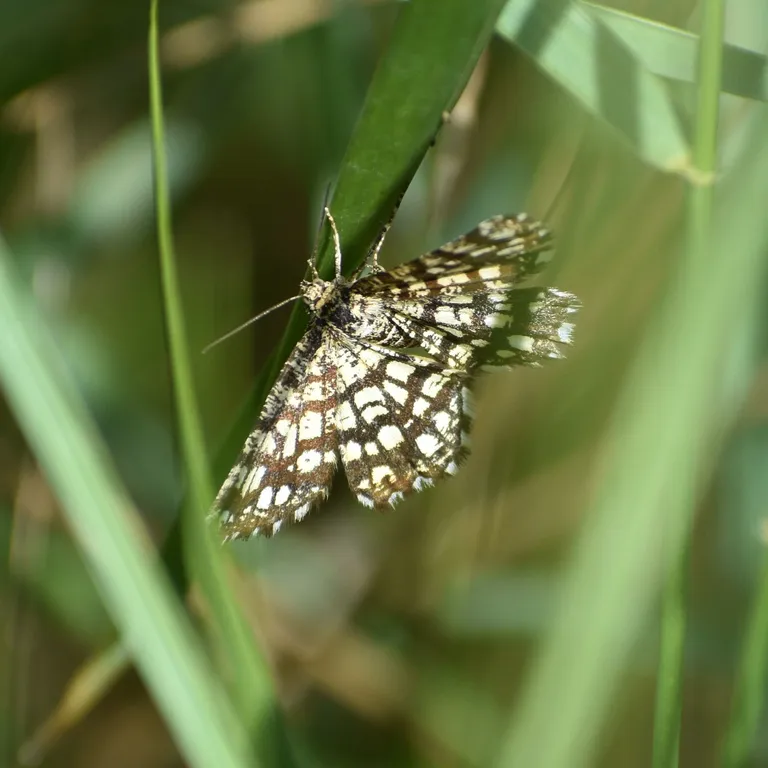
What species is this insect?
Chiasmia clathrata
